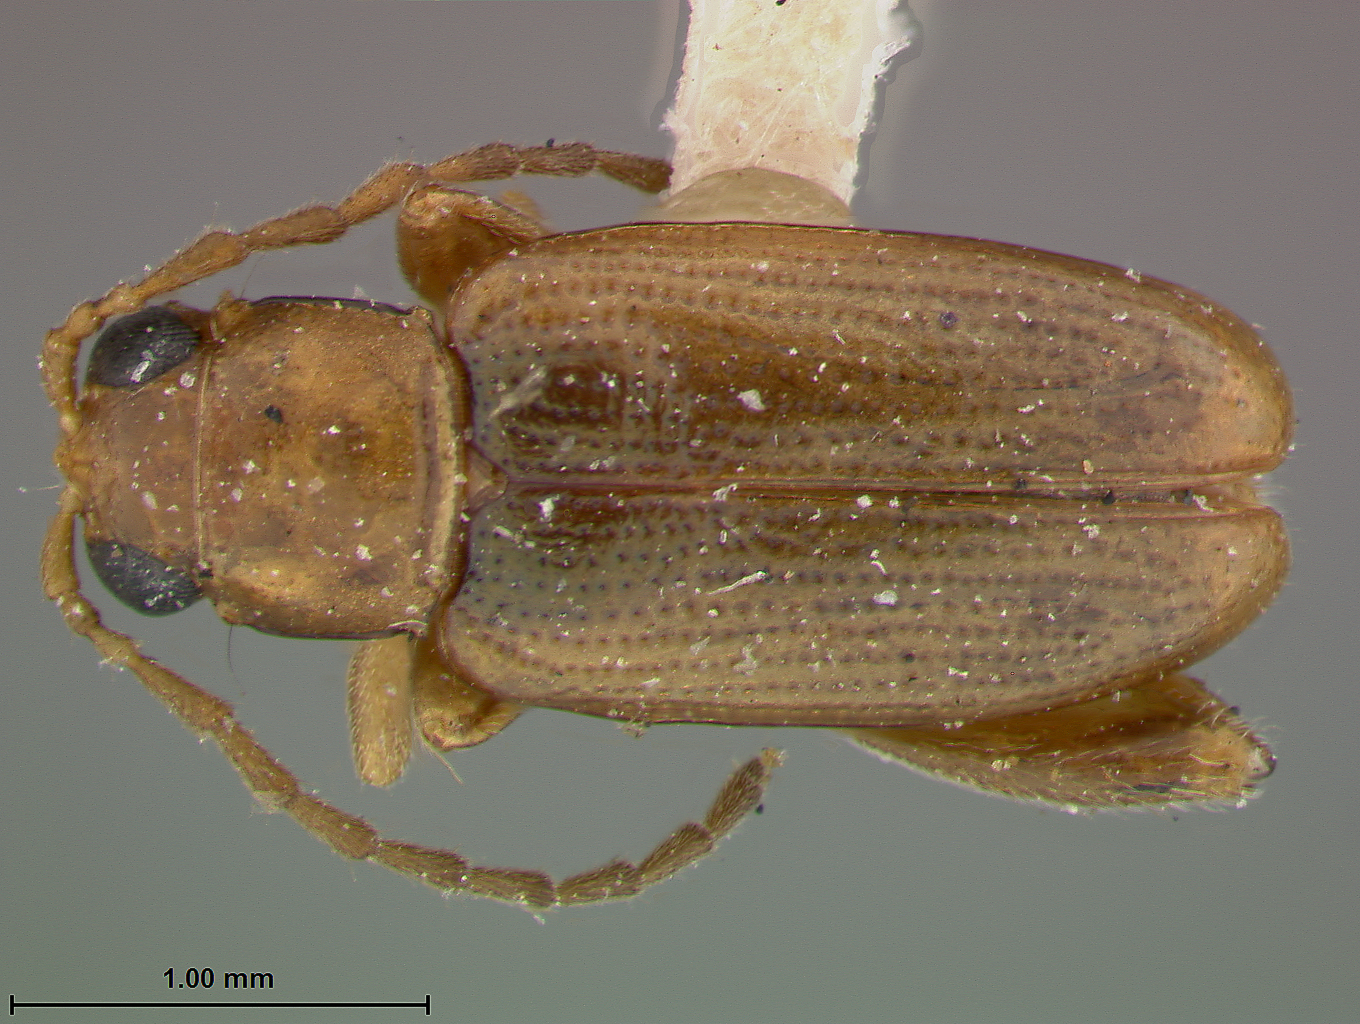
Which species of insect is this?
Sangaria flexicaulis
